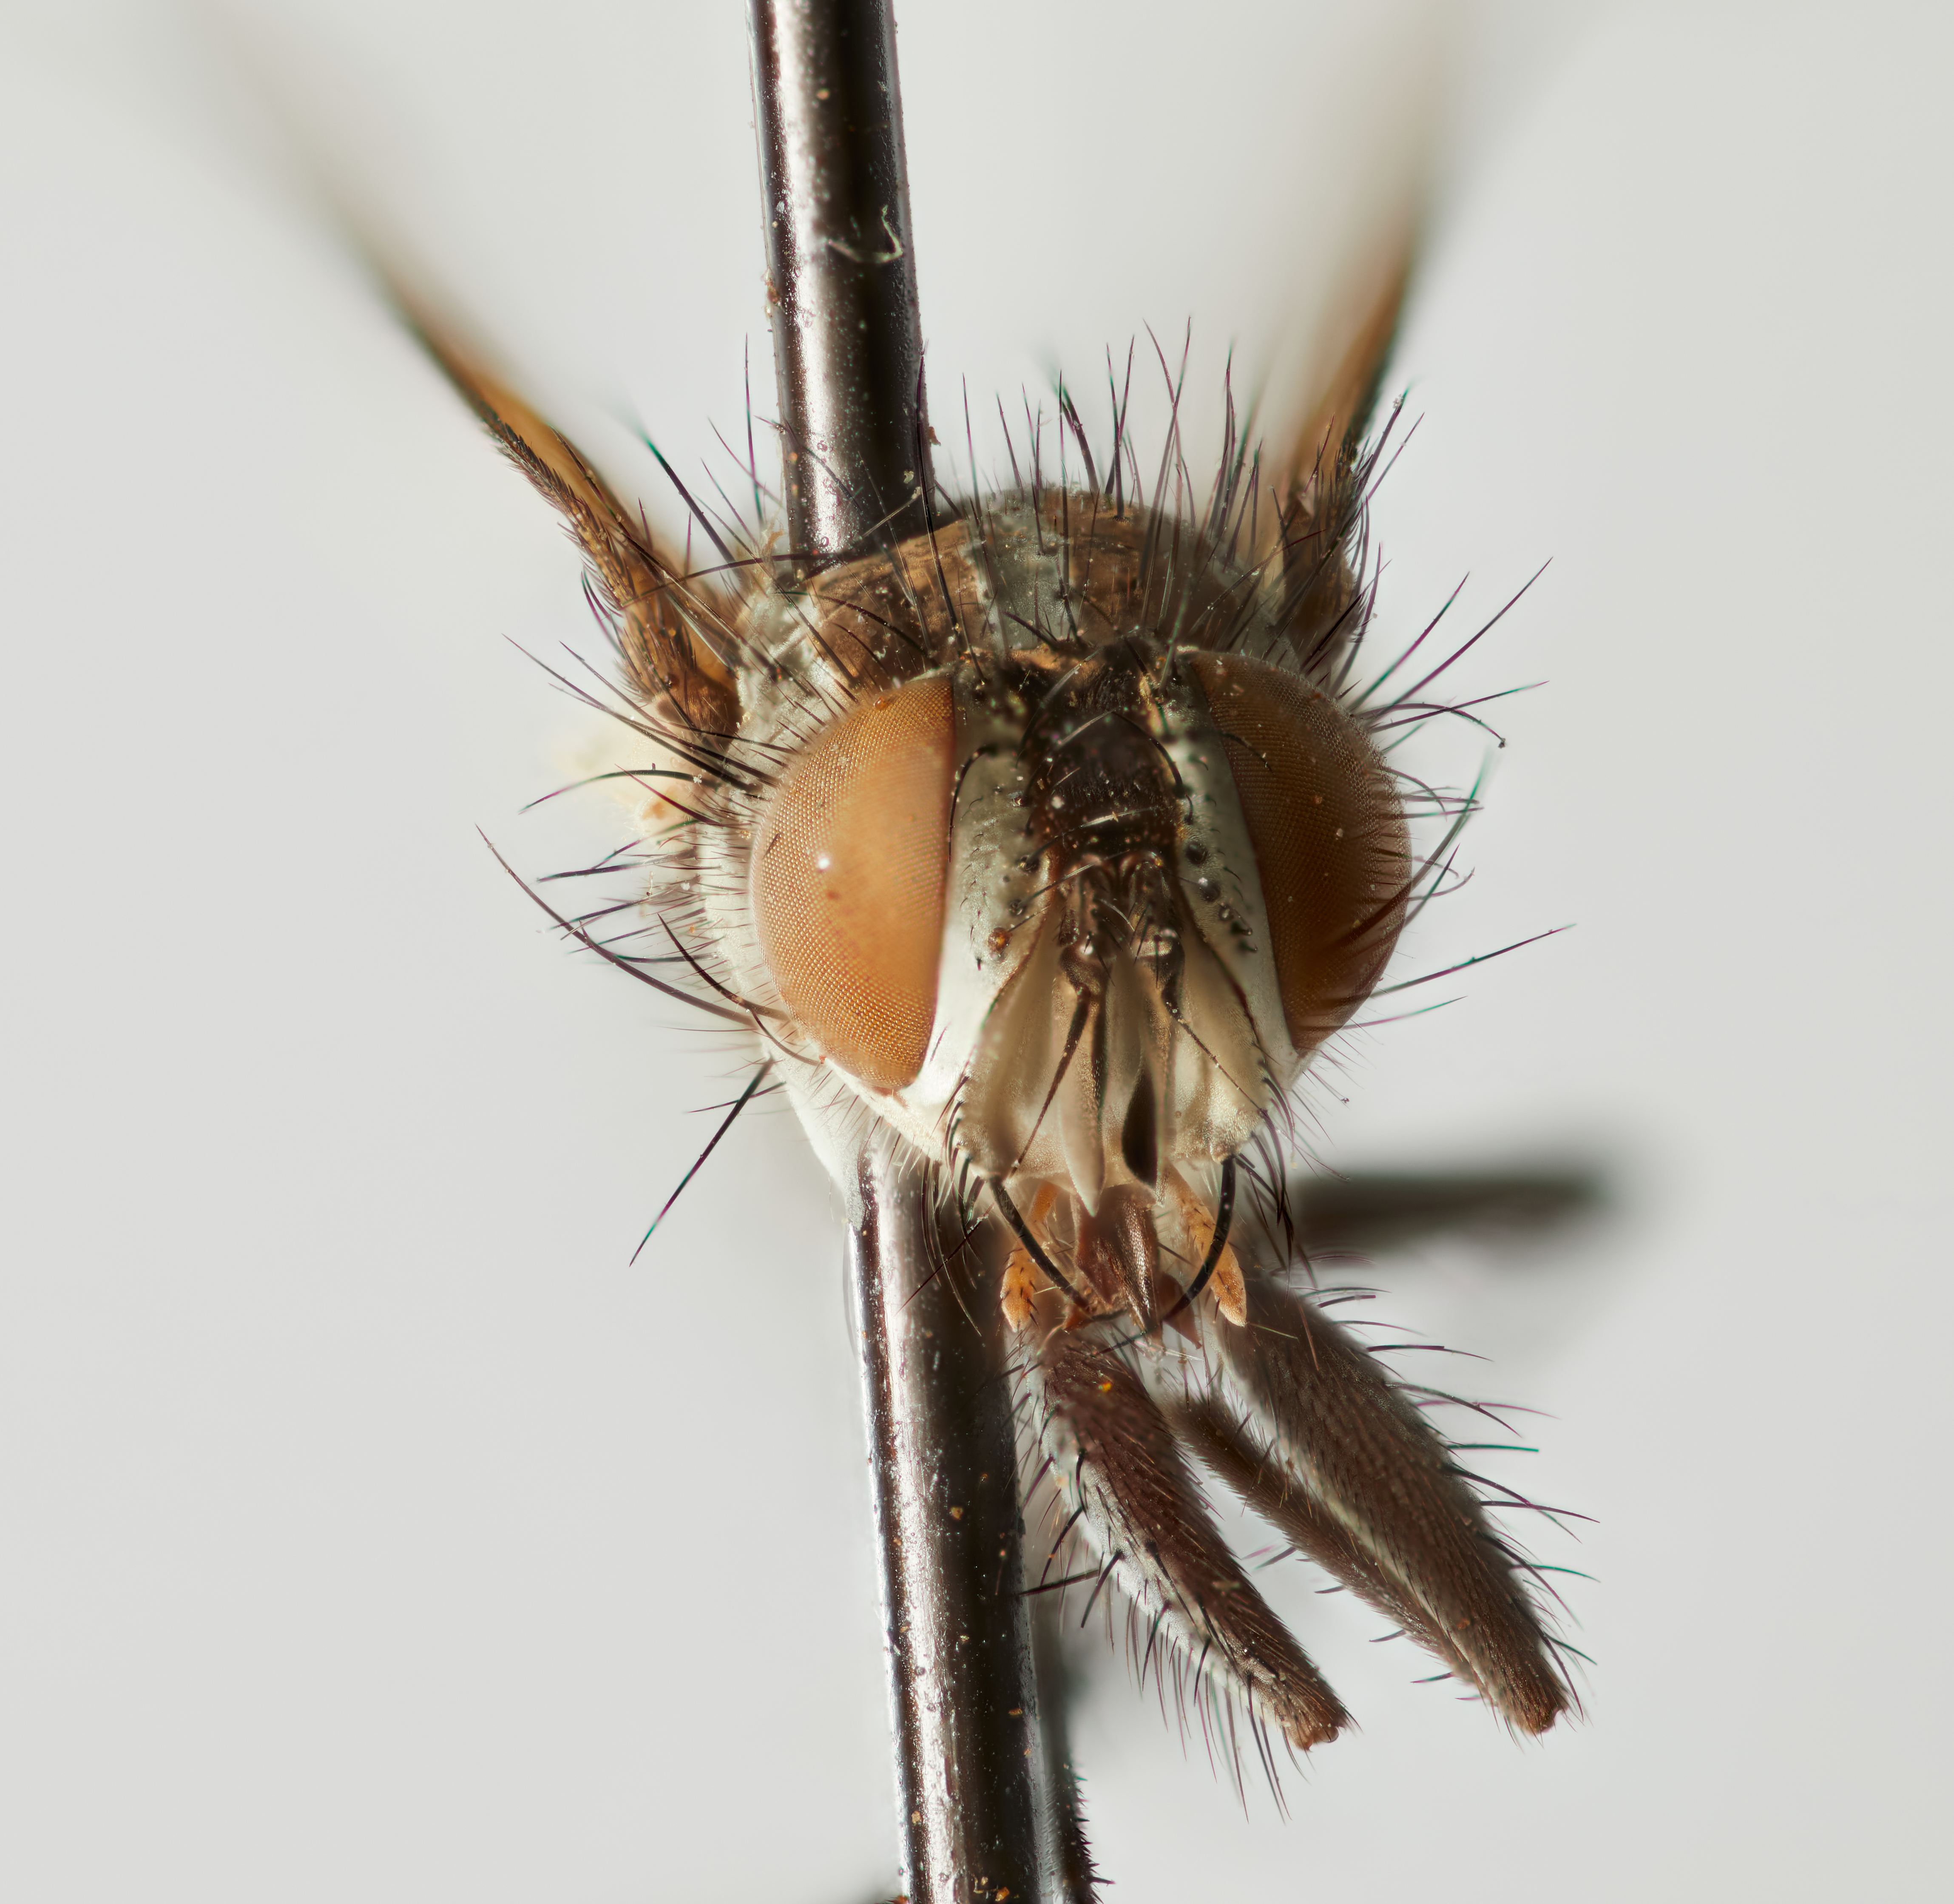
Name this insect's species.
Neominthopsis discalis
